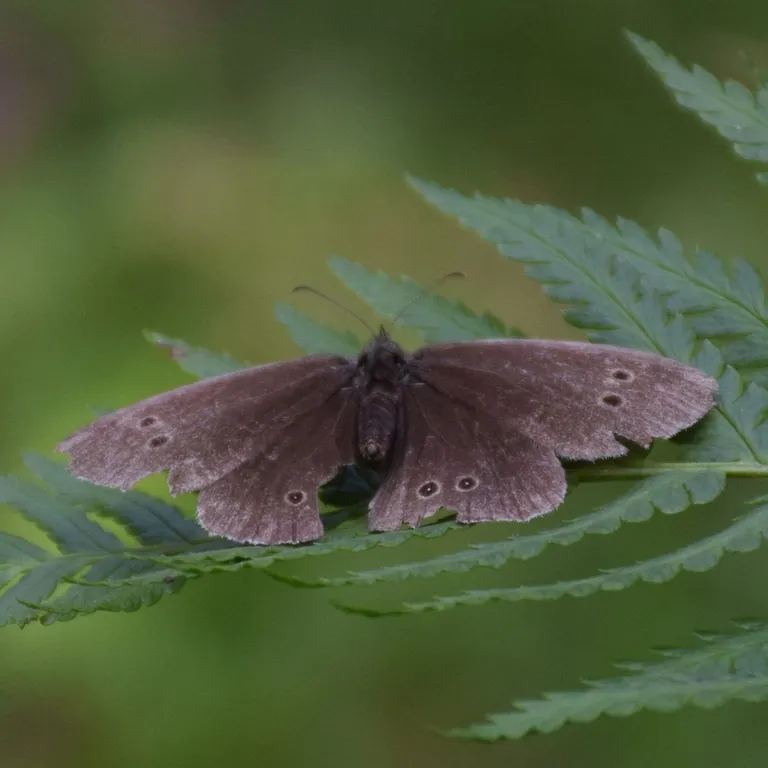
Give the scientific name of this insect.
Aphantopus hyperantus
